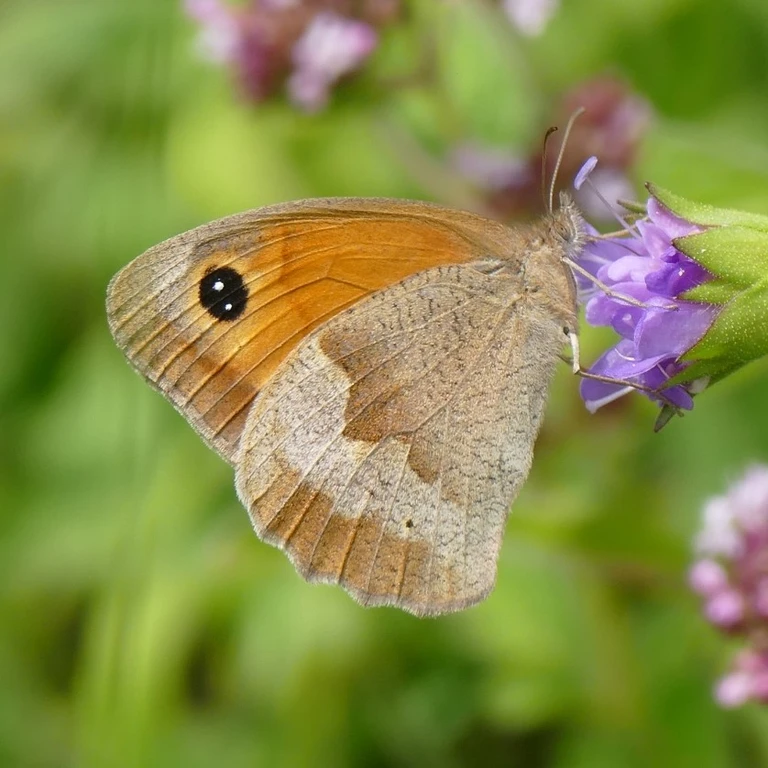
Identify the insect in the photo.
Maniola jurtina
